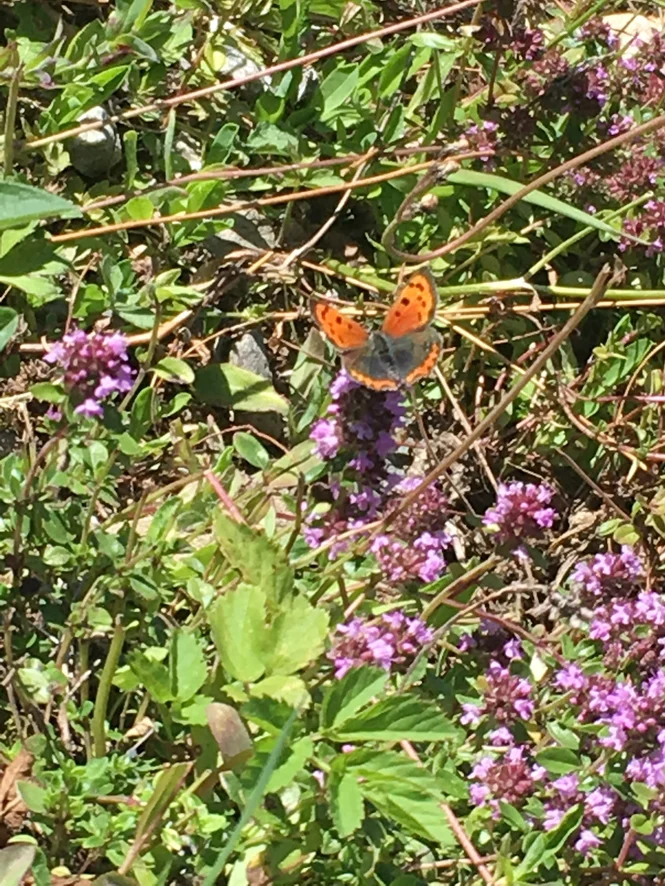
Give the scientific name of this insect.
Lycaena phlaeas
